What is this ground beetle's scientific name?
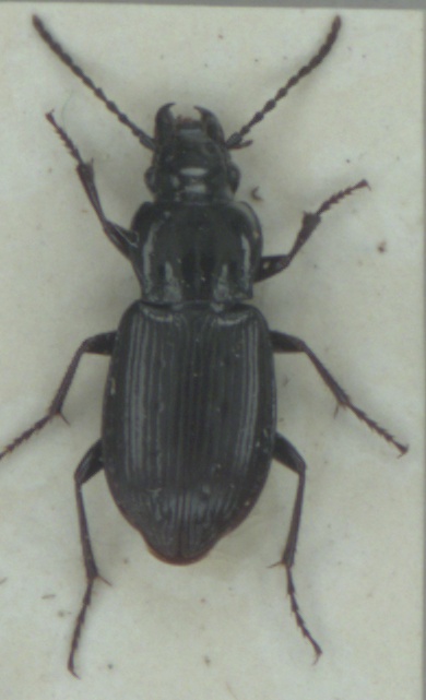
Pterostichus oblongopunctatus
